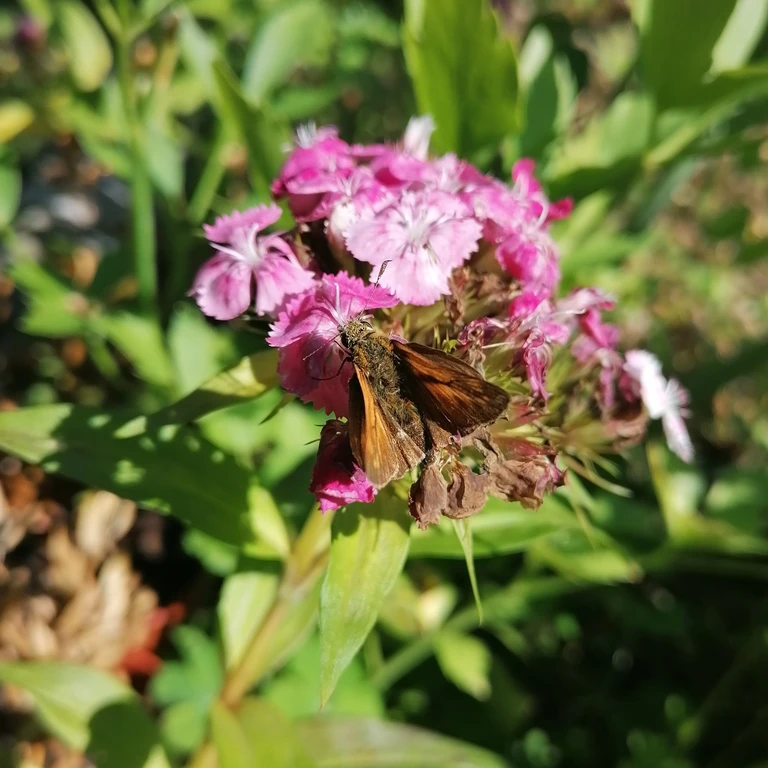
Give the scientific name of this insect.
Ochlodes sylvanus (also Ochlodes venata)
